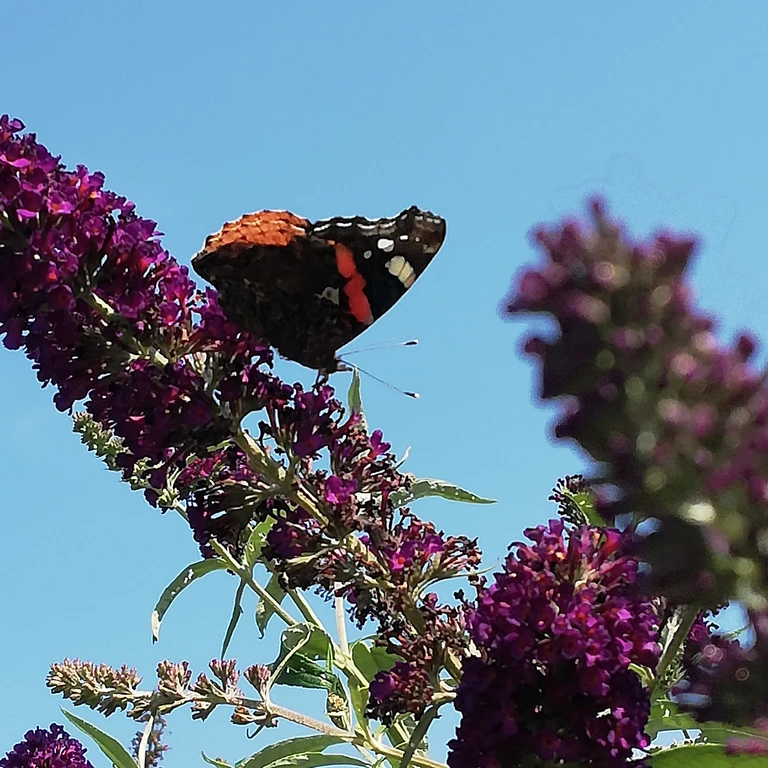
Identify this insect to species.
Vanessa atalanta
